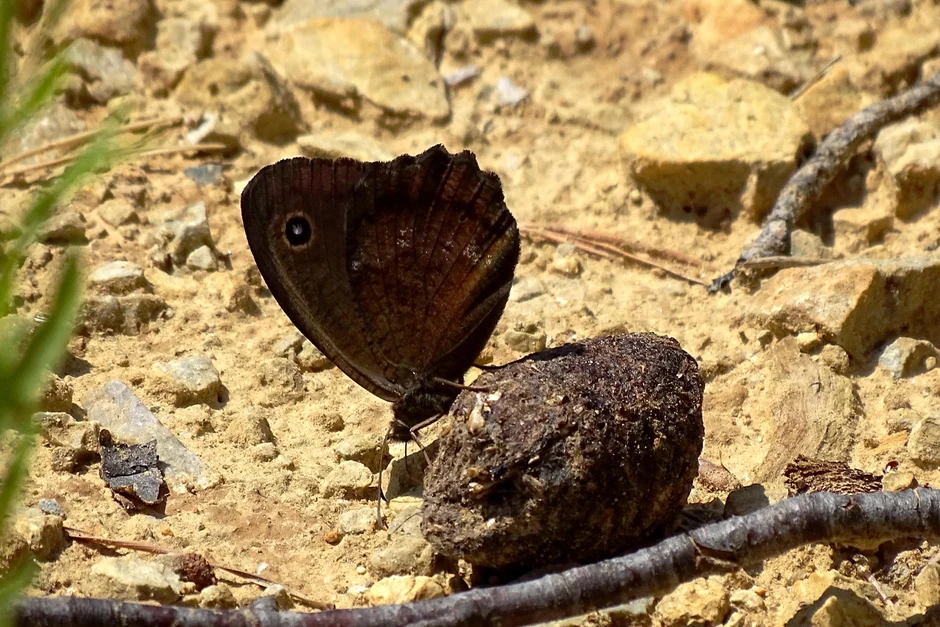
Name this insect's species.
Minois dryas
